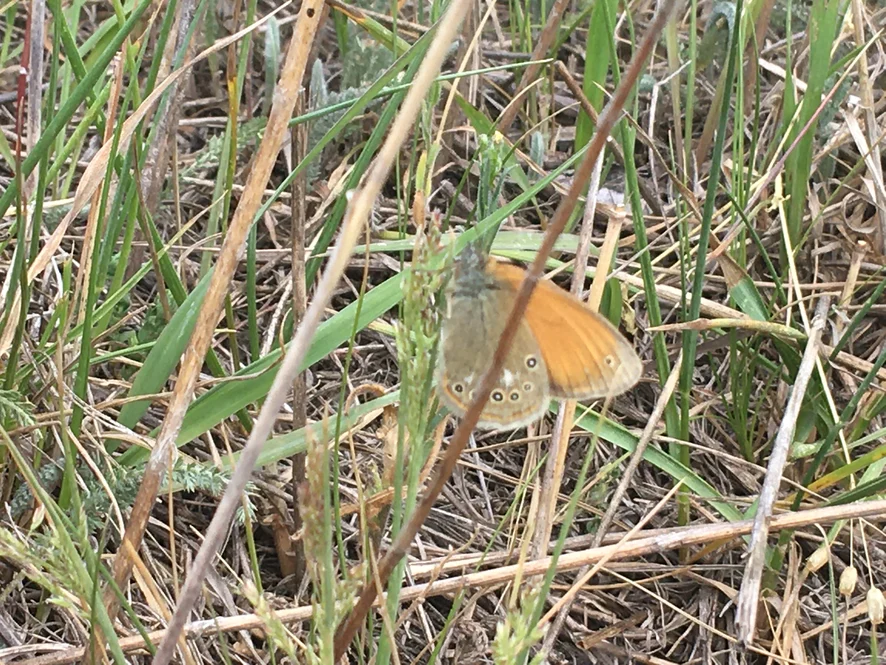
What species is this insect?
Coenonympha glycerion (also Coenonympha iphis)
